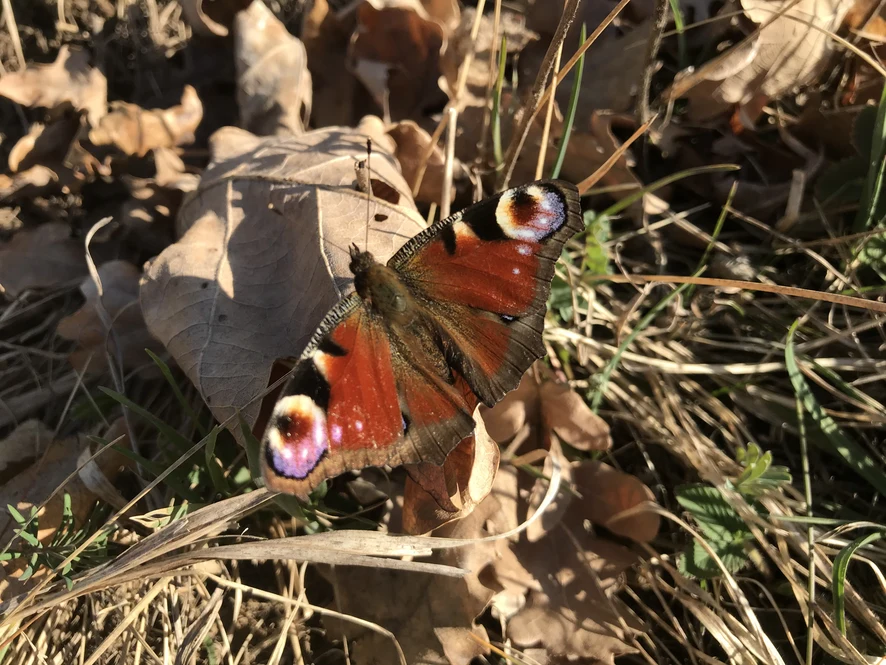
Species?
Aglais io
